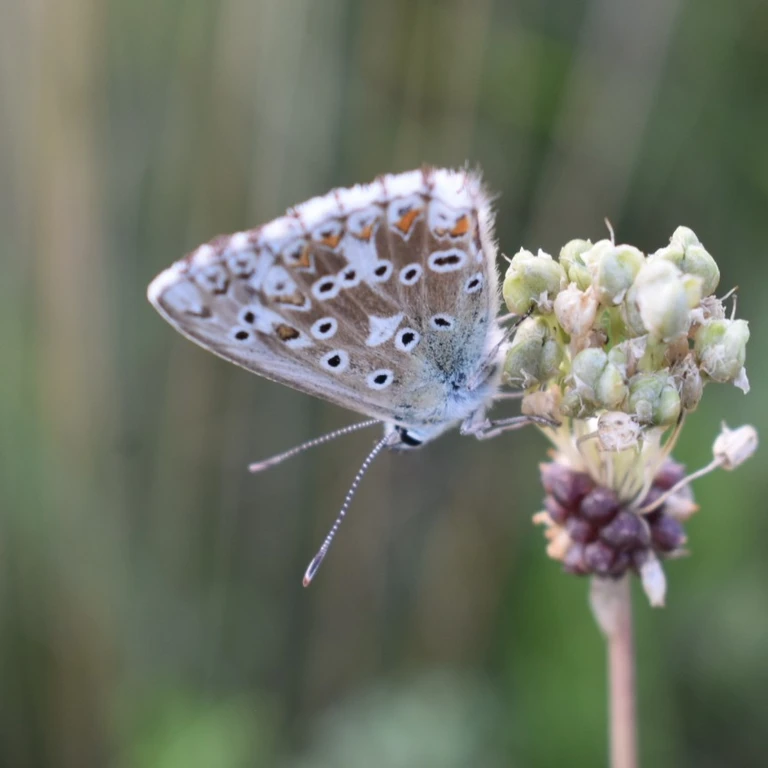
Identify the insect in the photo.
Lysandra coridon
